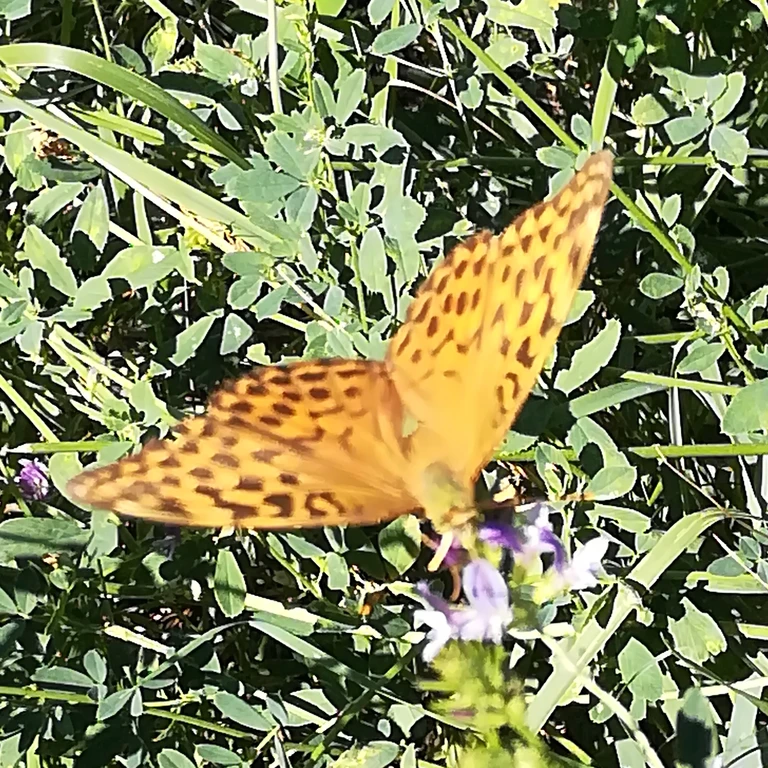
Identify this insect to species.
Argynnis paphia
